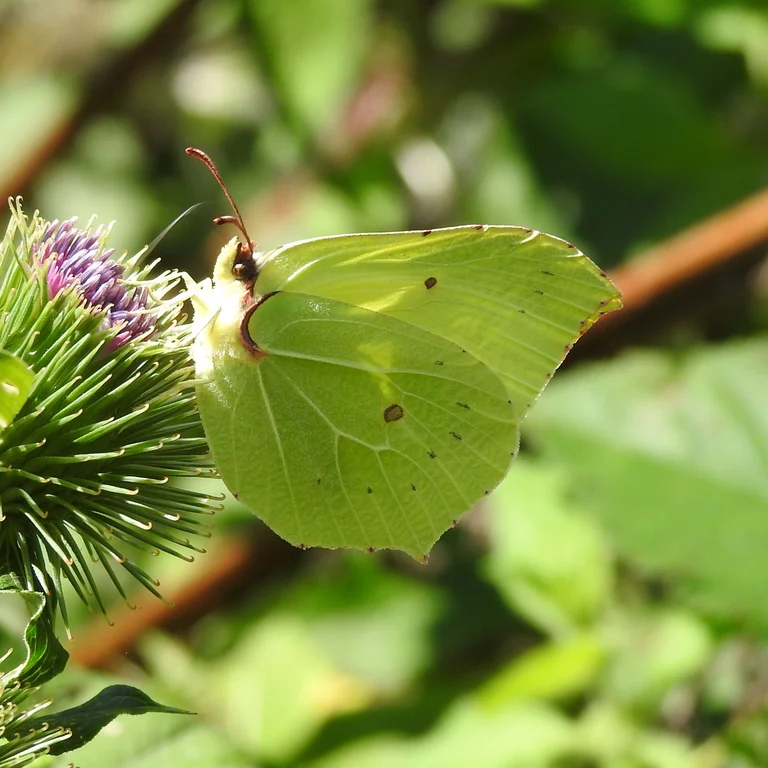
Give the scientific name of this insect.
Gonepteryx rhamni
